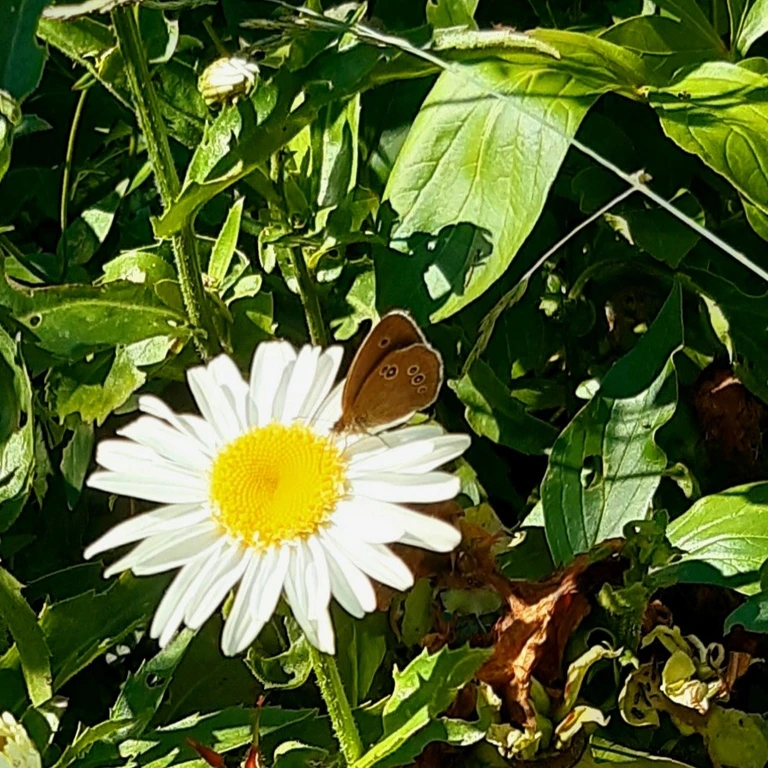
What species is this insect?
Aphantopus hyperantus
